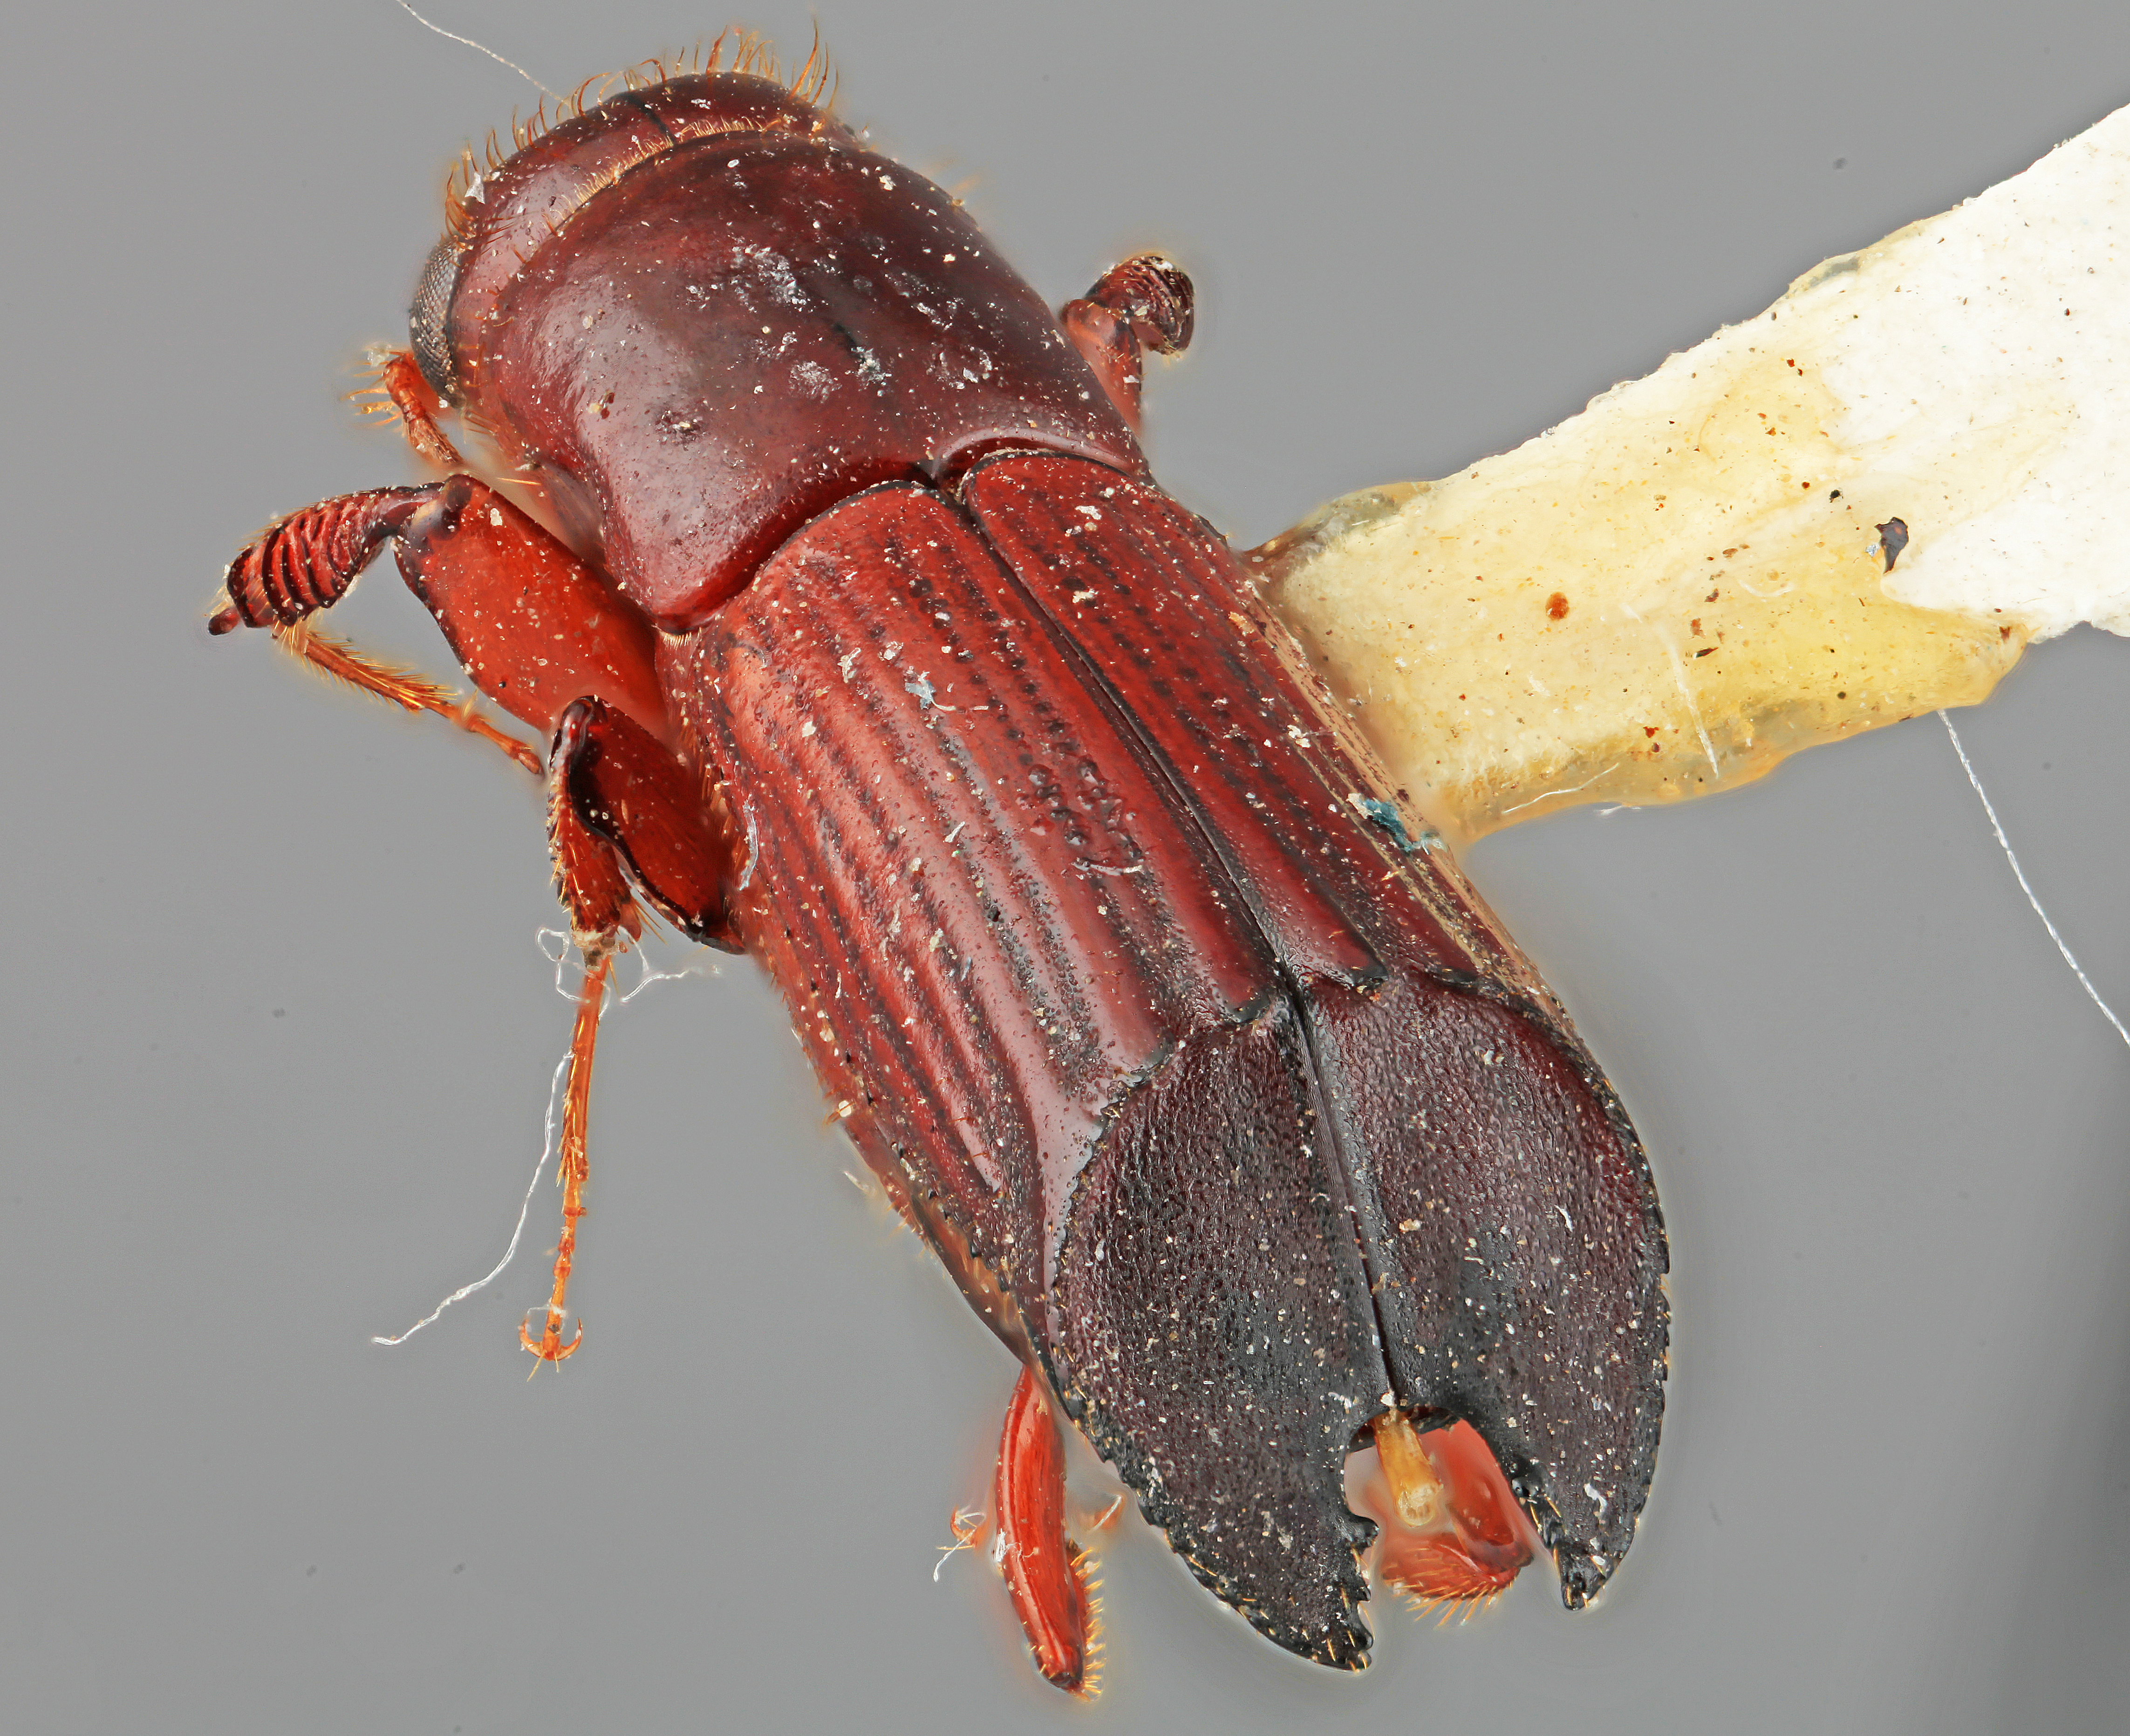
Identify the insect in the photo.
Neotrachyostus obliquus
